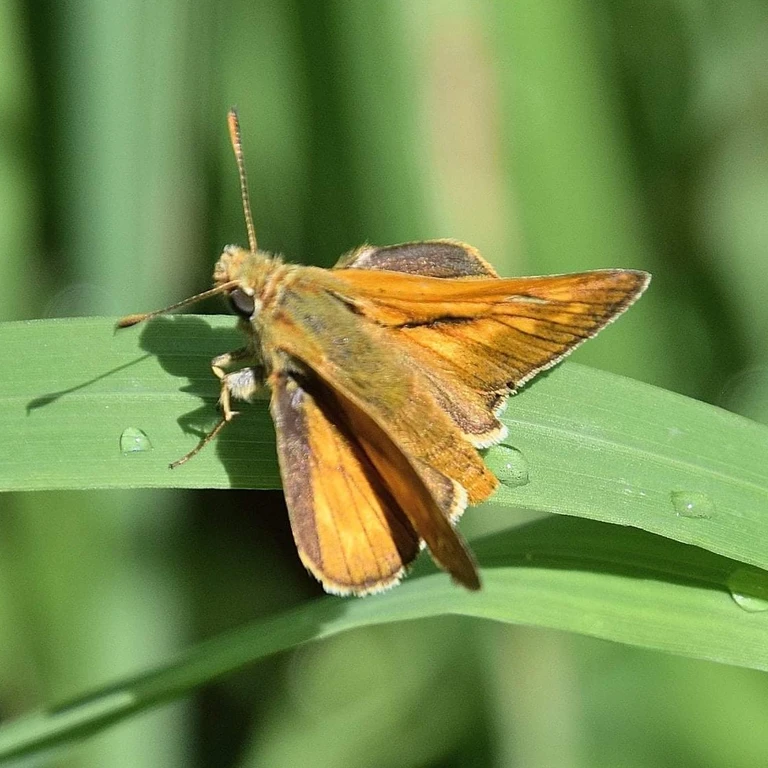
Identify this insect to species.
Ochlodes sylvanus (also Ochlodes venata)
